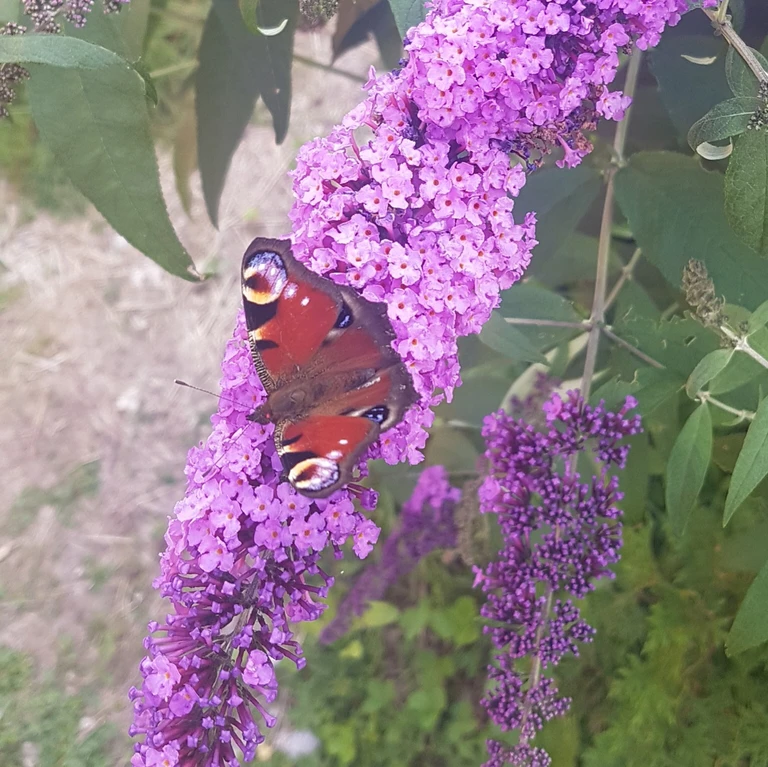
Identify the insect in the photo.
Aglais io
